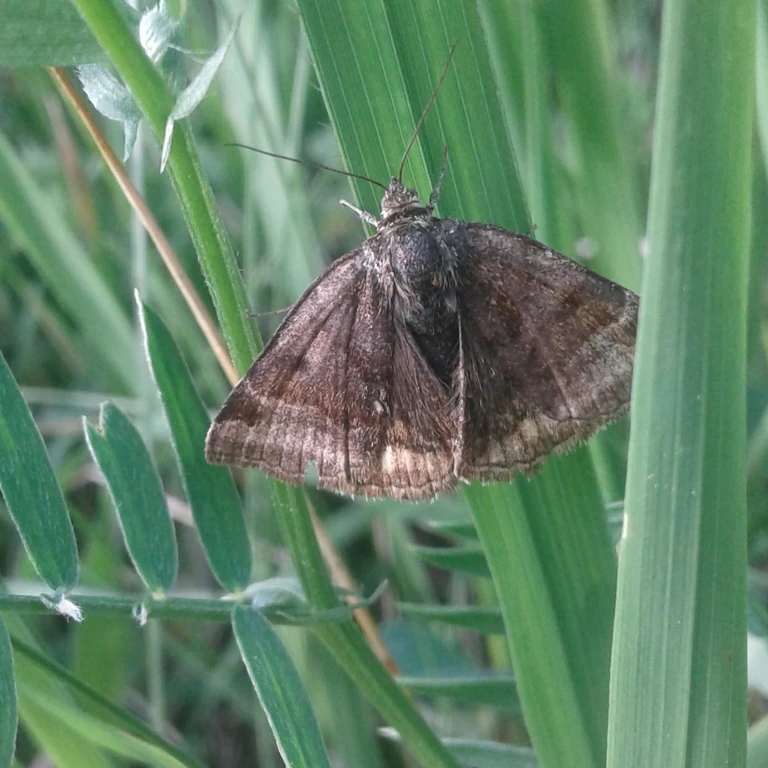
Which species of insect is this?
Euclidia glyphica
